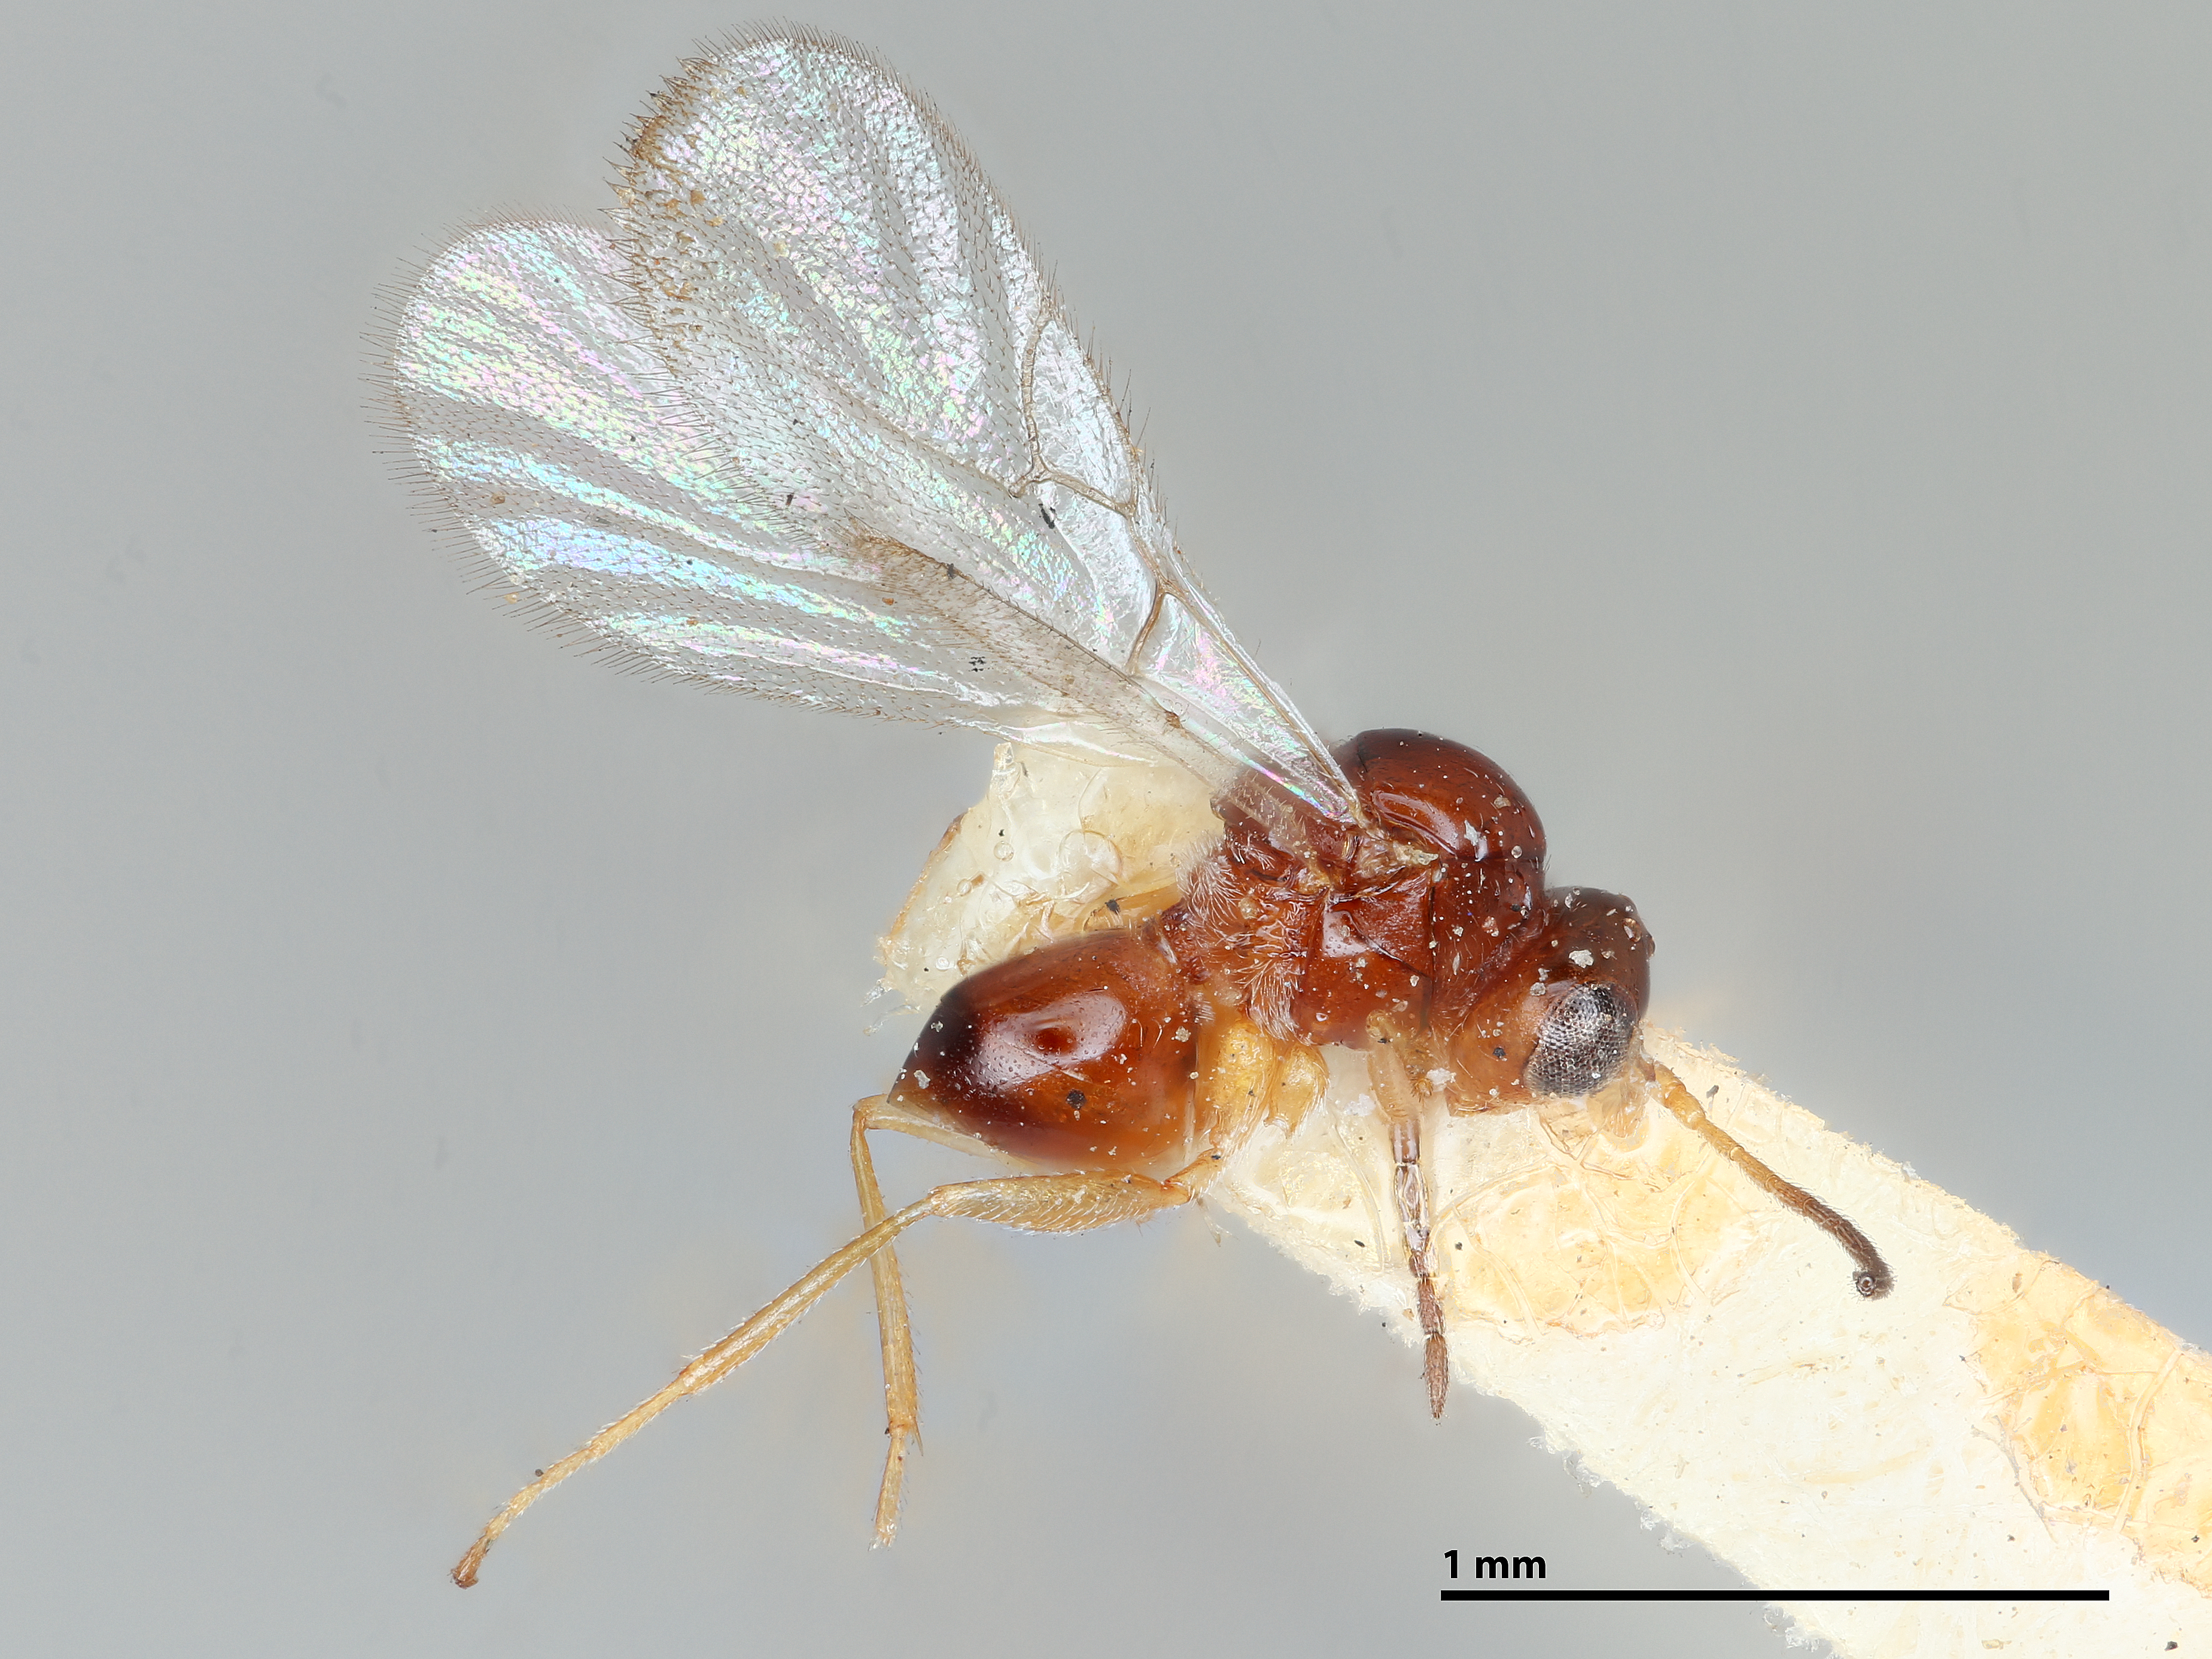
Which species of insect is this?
Allotria australiae
